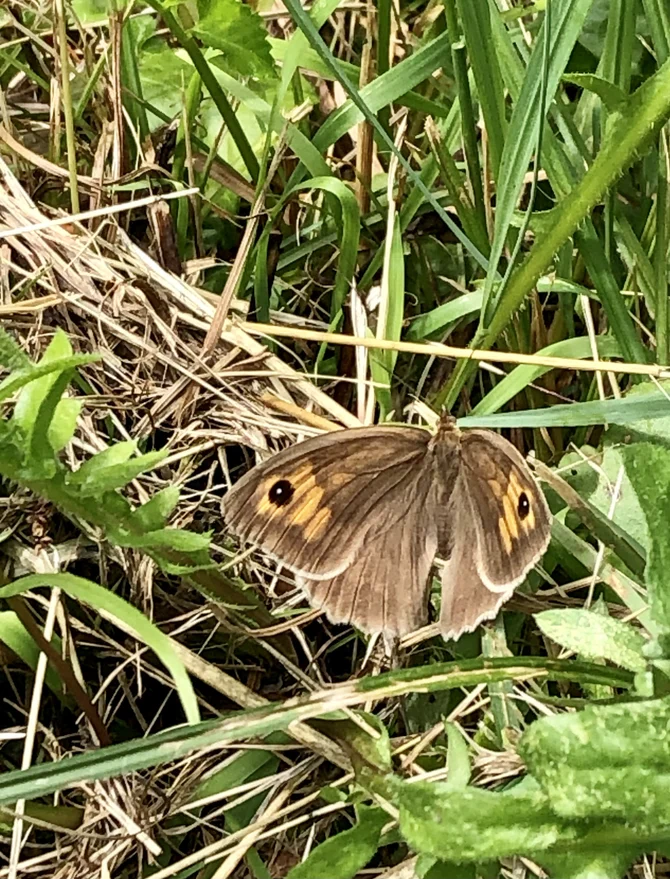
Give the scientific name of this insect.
Maniola jurtina
